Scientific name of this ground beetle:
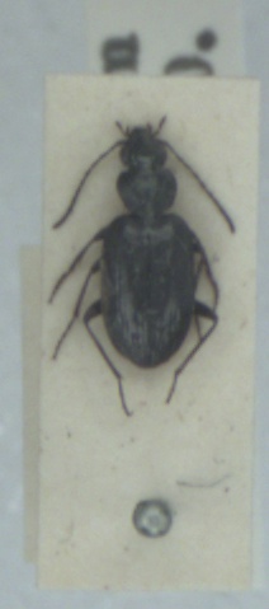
Sericoda quadripunctata
